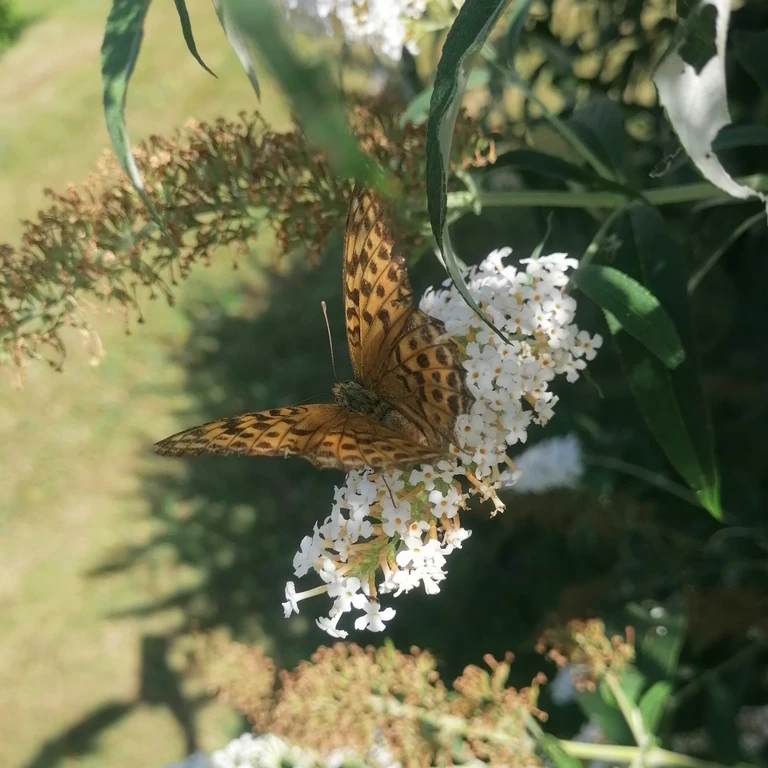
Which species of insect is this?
Argynnis paphia
